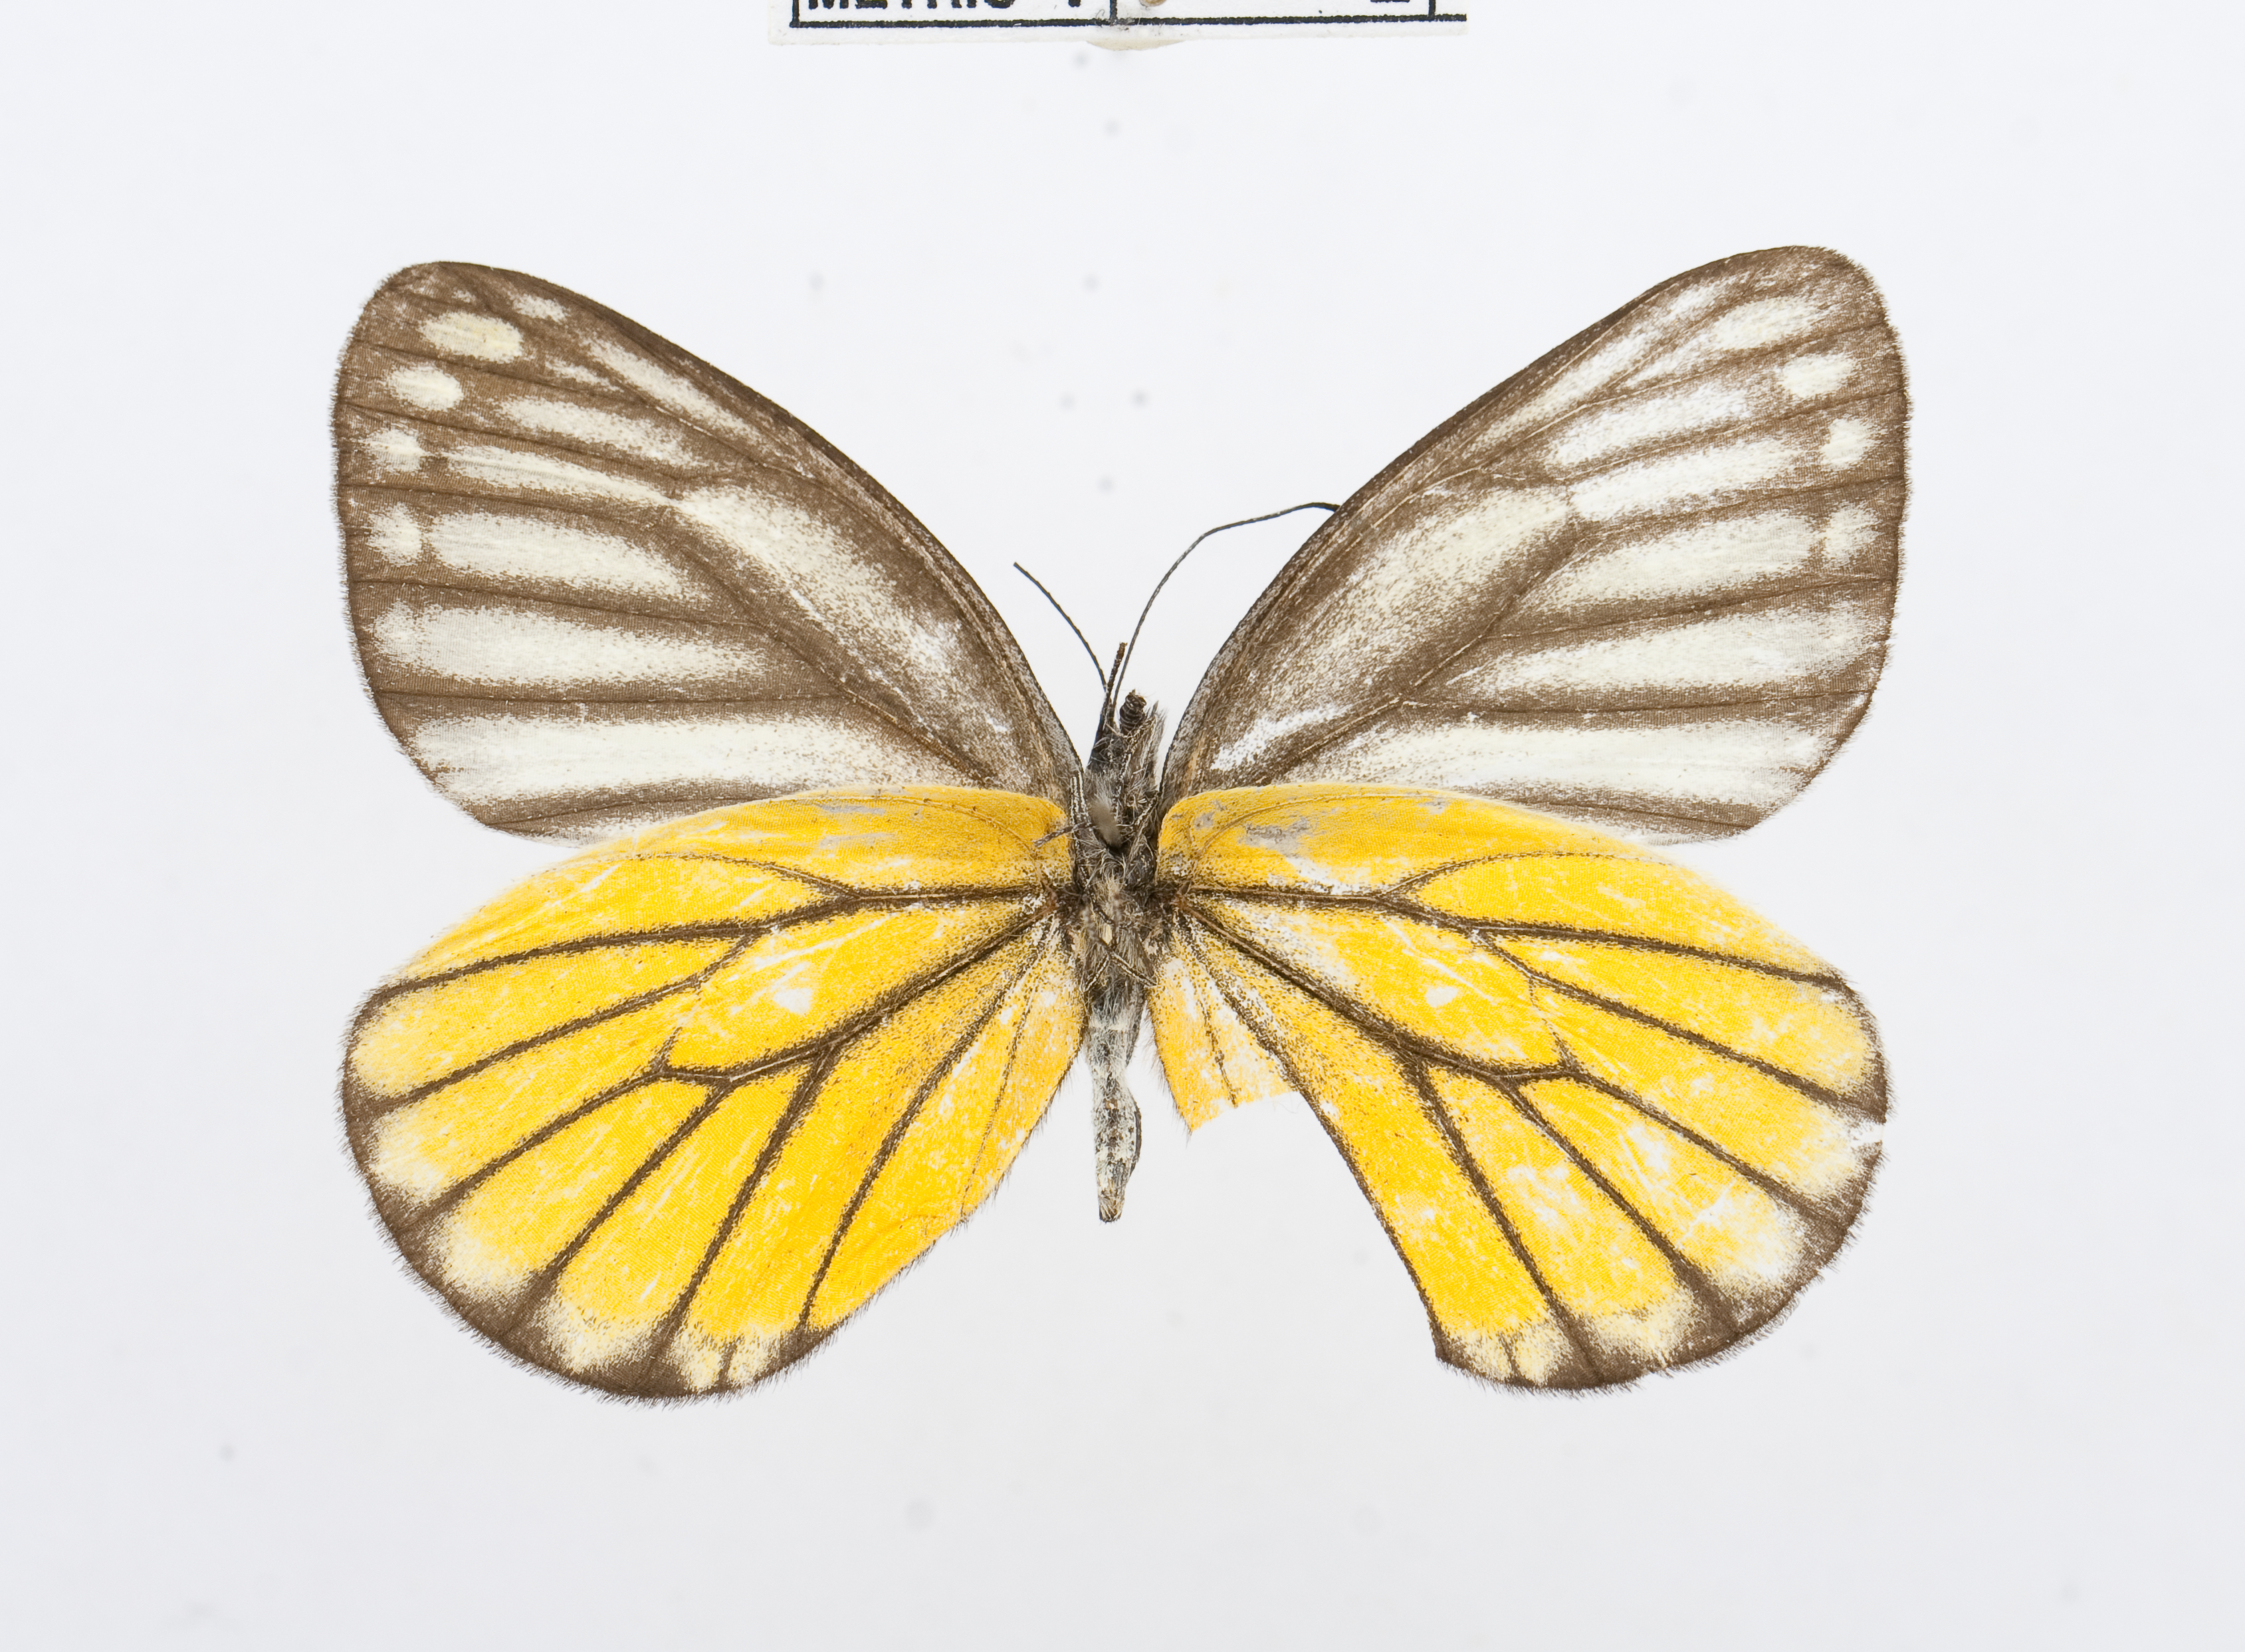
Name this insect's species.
Delias baracasa
